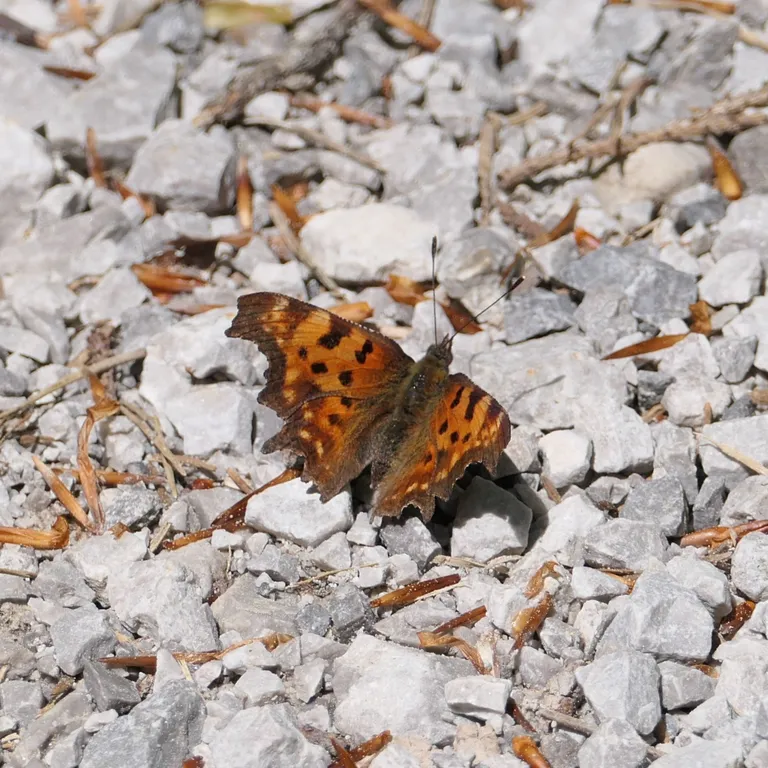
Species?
Polygonia c-album
